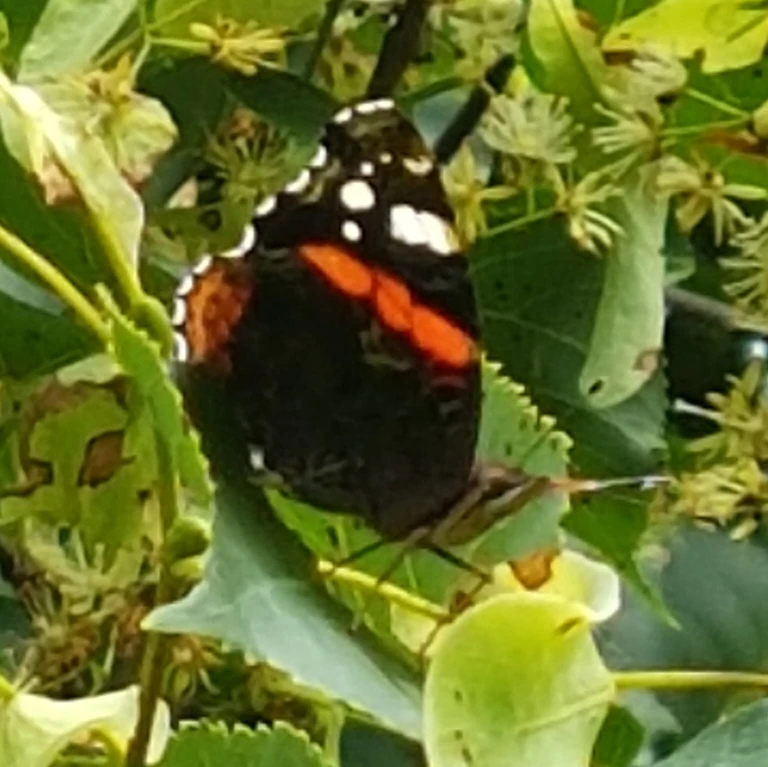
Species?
Vanessa atalanta
